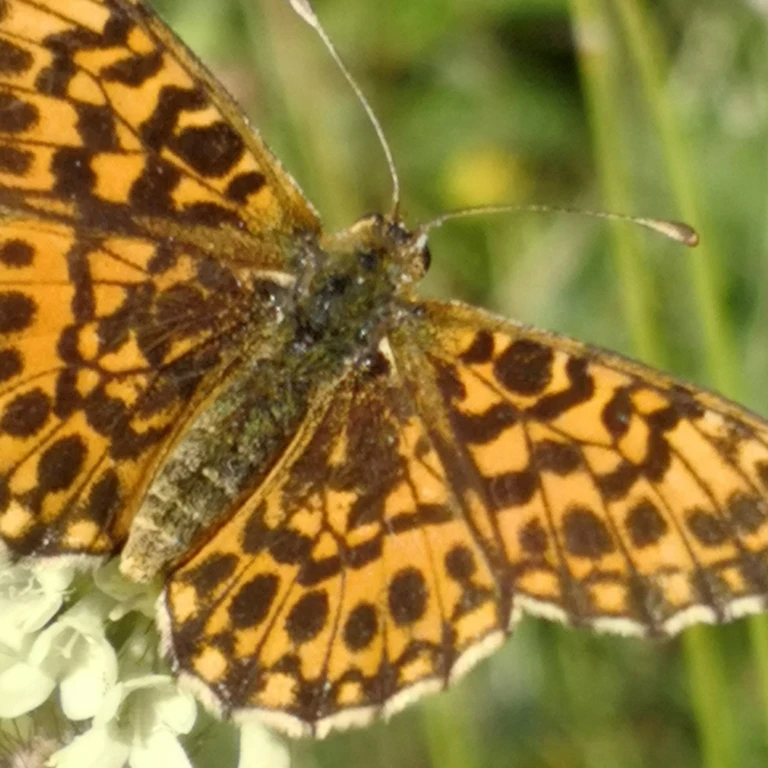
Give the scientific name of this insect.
Boloria dia
